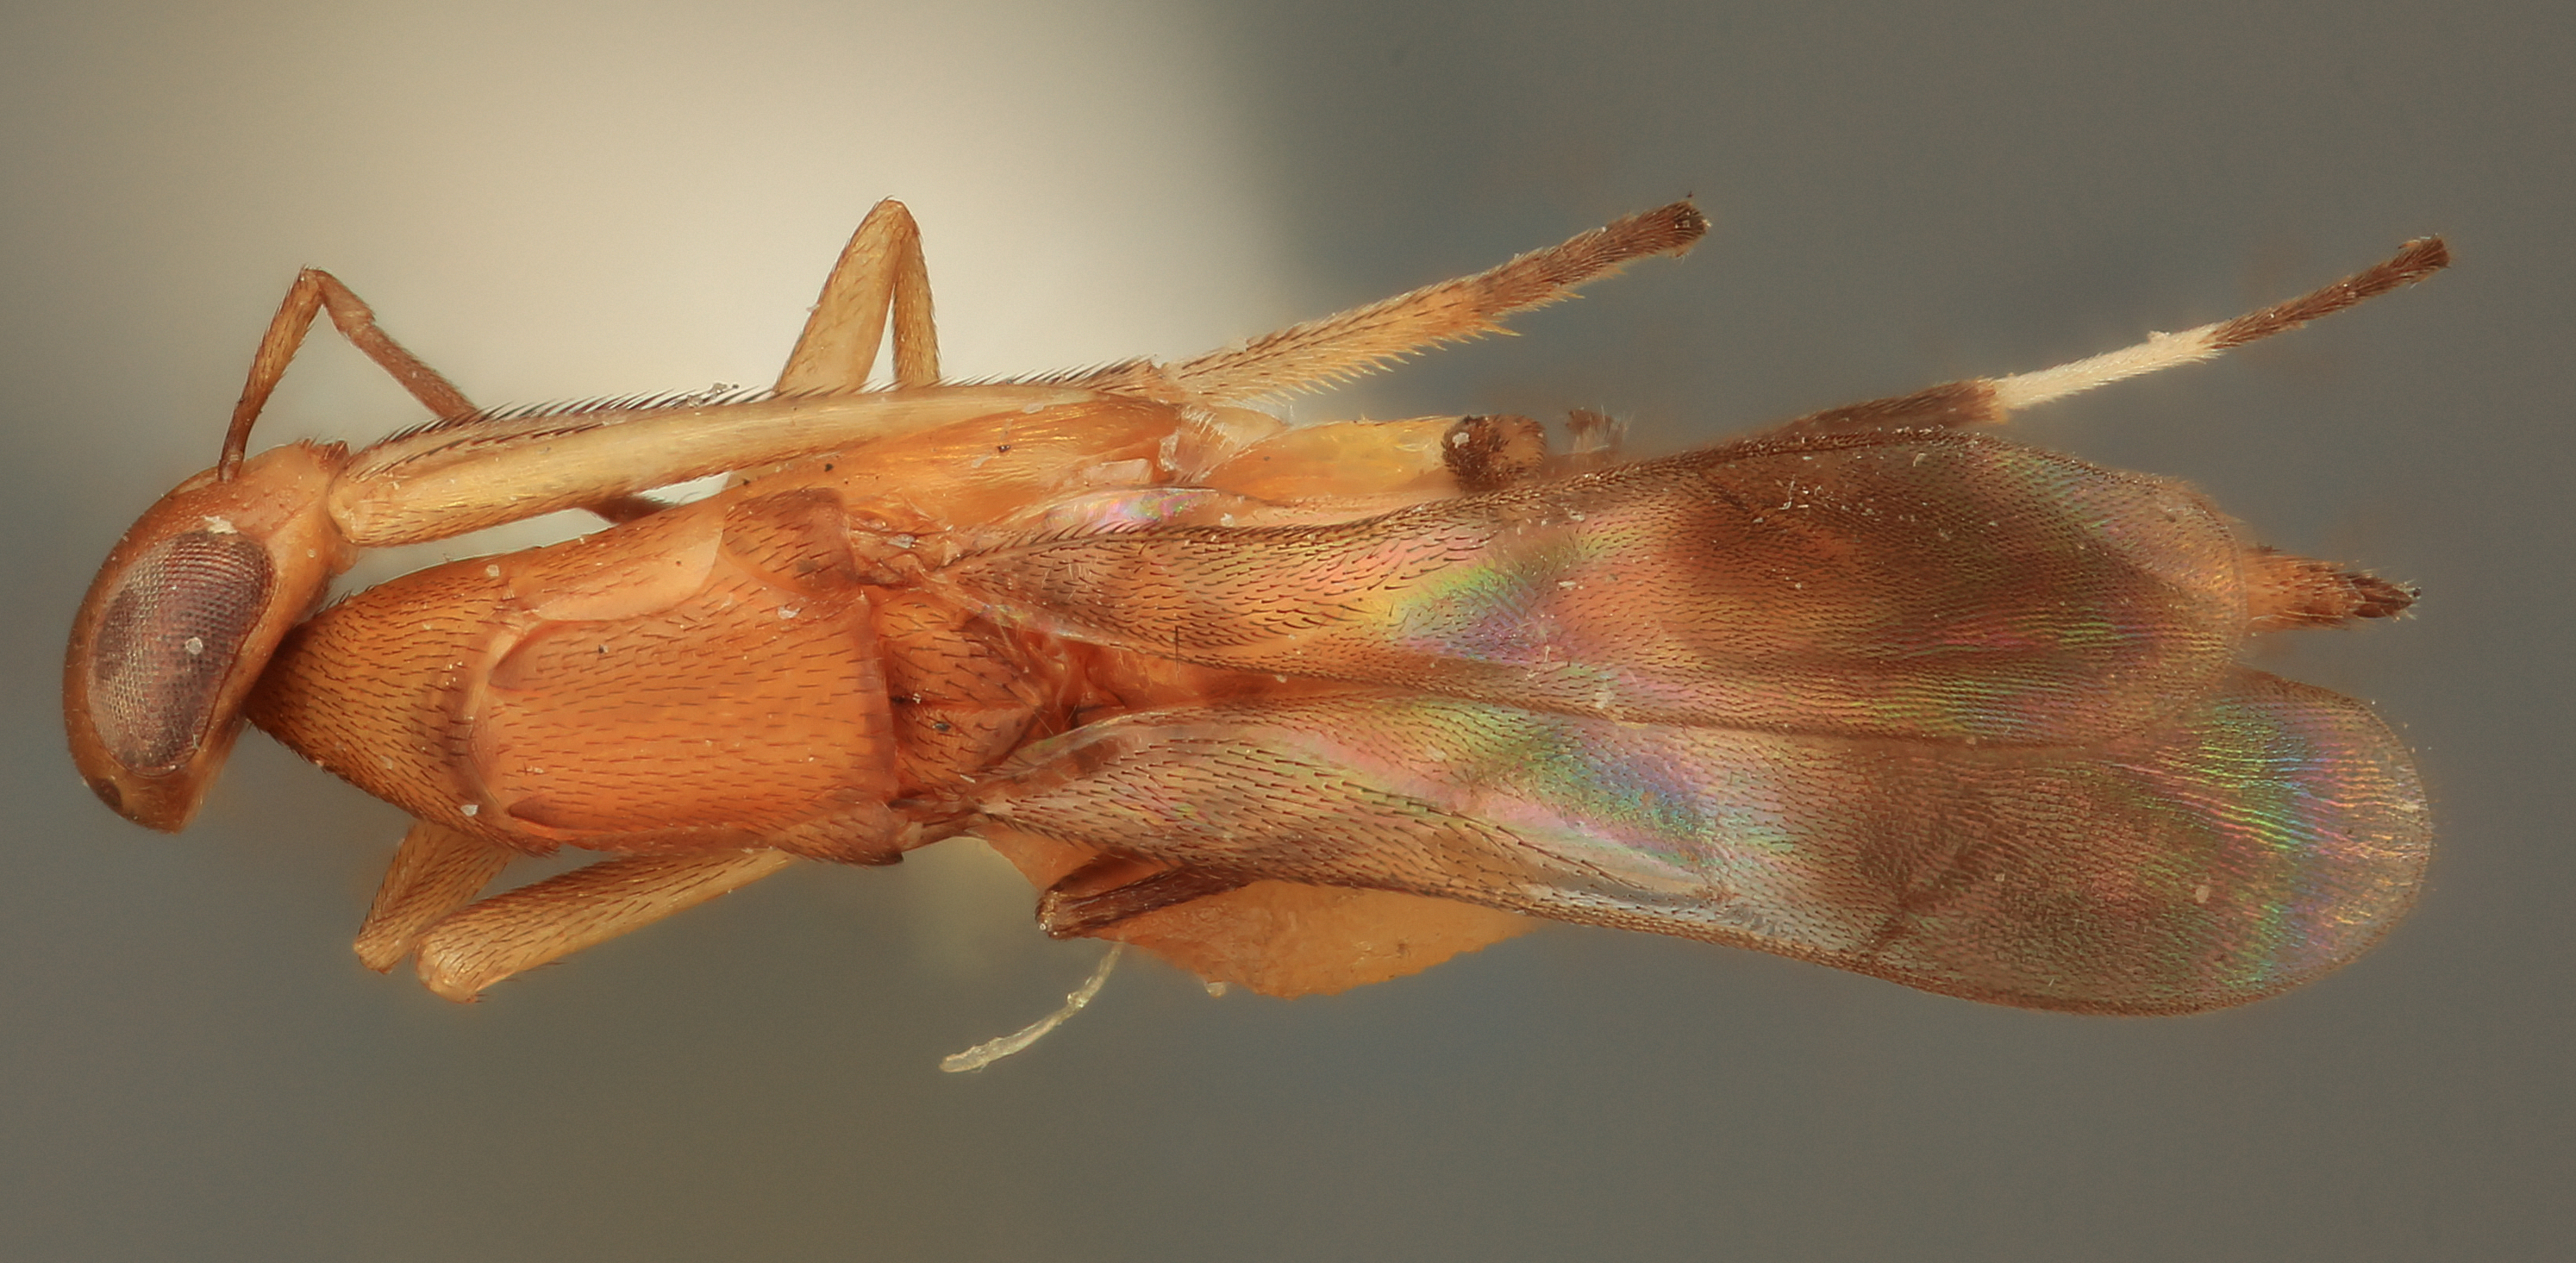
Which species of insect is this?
Neanastatus trochantericus
